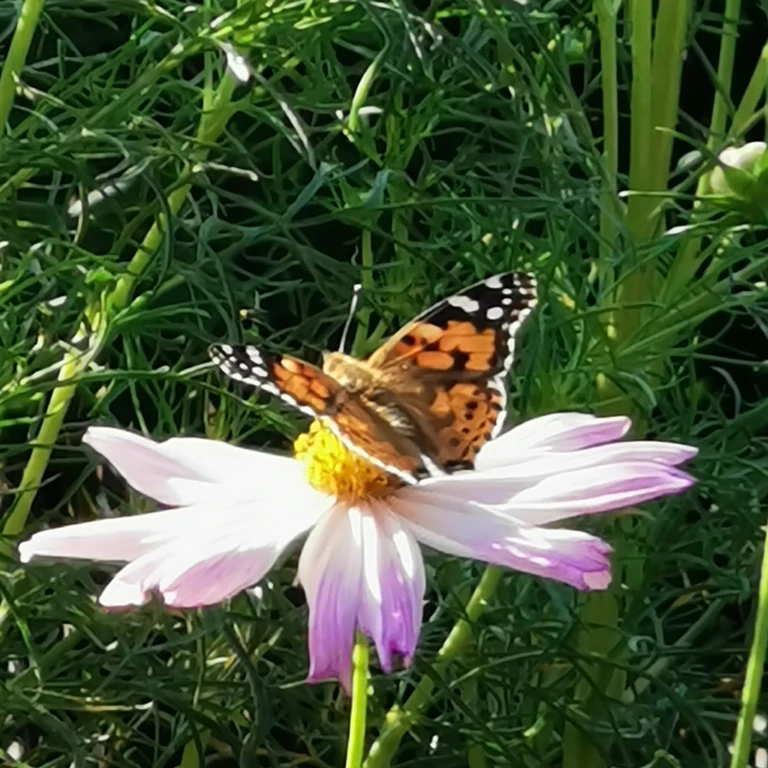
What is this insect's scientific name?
Vanessa cardui
